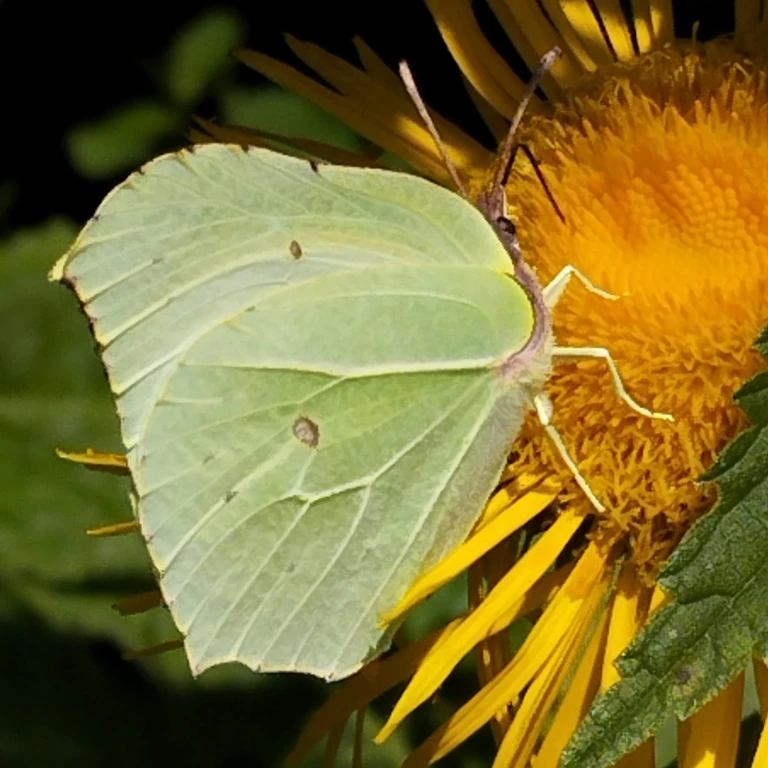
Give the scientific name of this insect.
Gonepteryx rhamni
